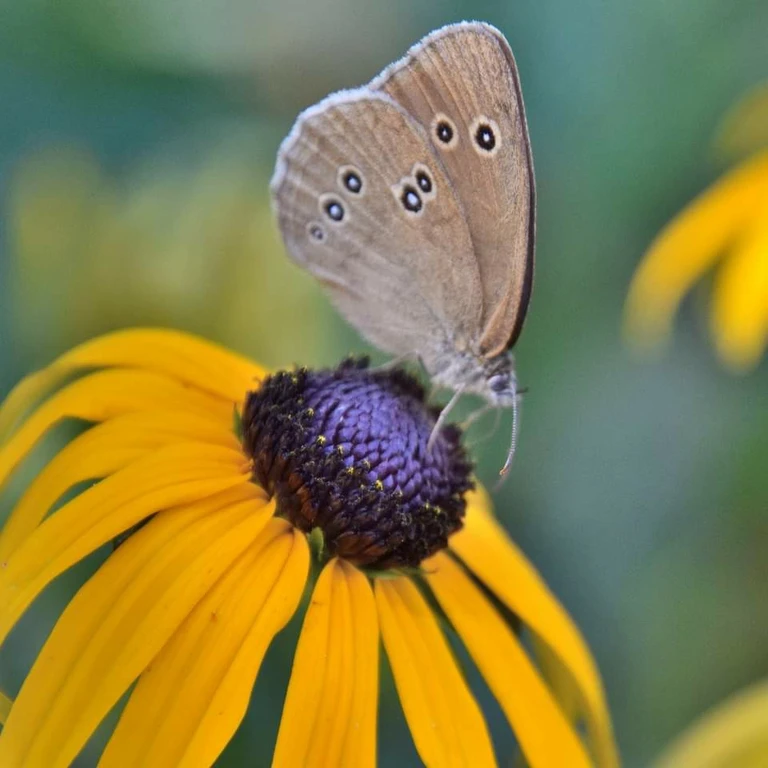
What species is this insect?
Aphantopus hyperantus
